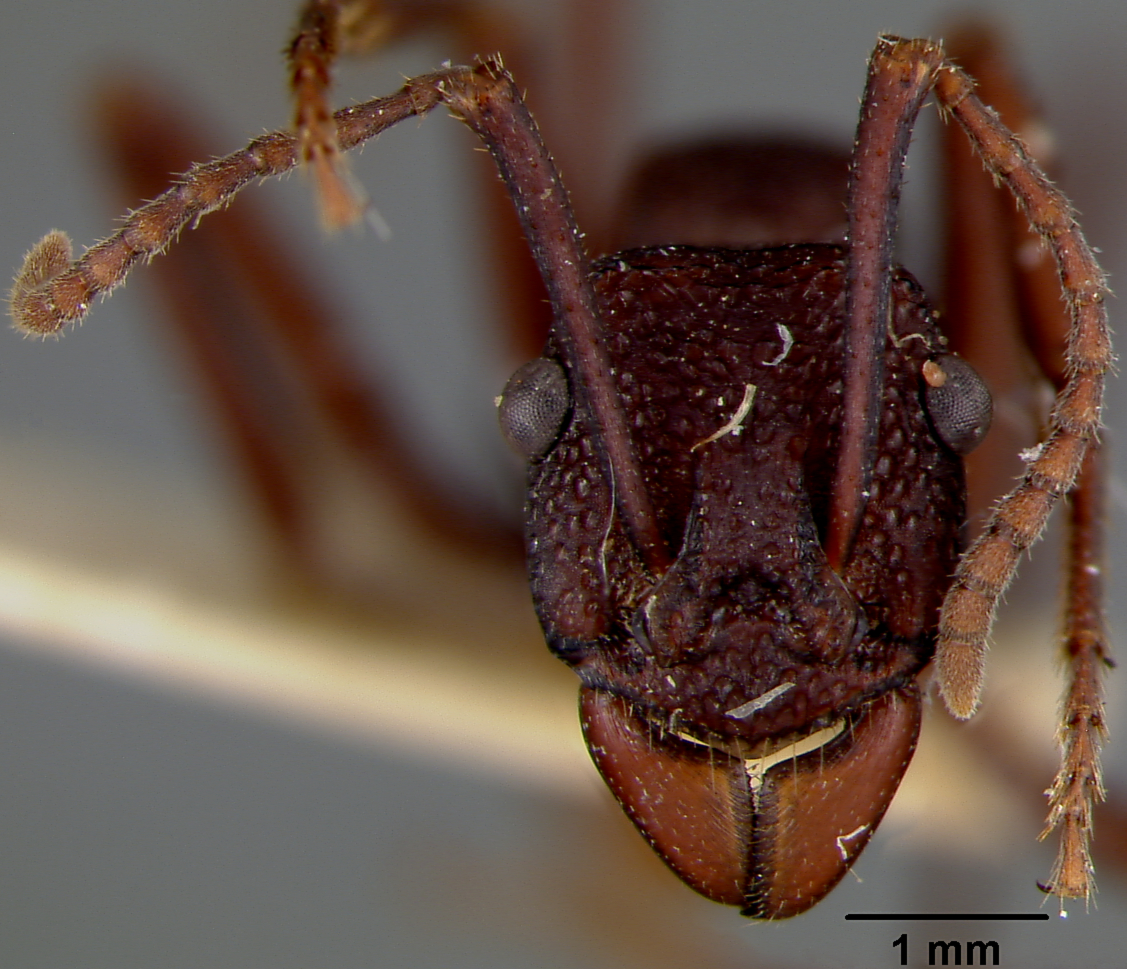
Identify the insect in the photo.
Rhytidoponera rufonigra
